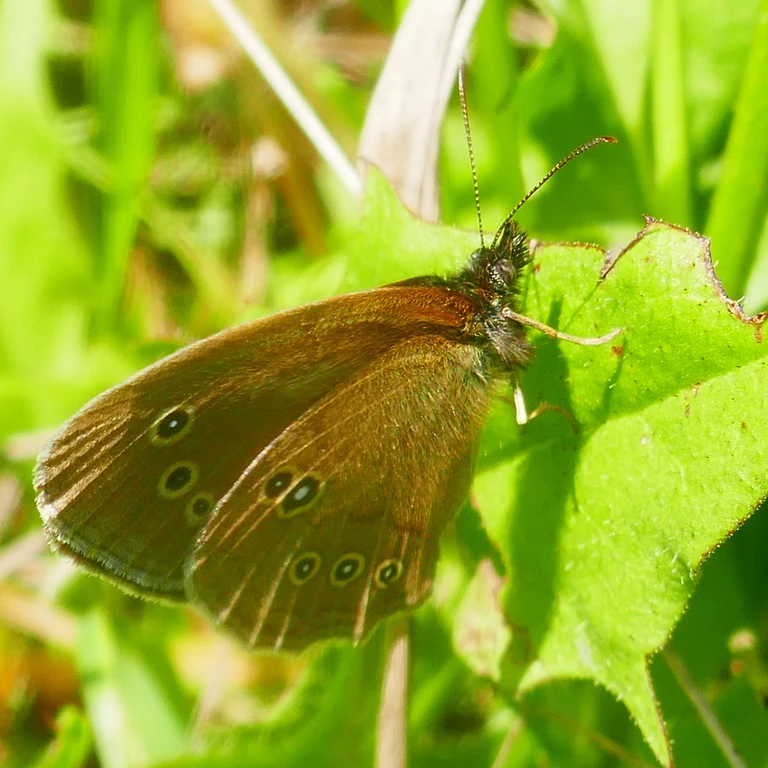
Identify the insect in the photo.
Aphantopus hyperantus
